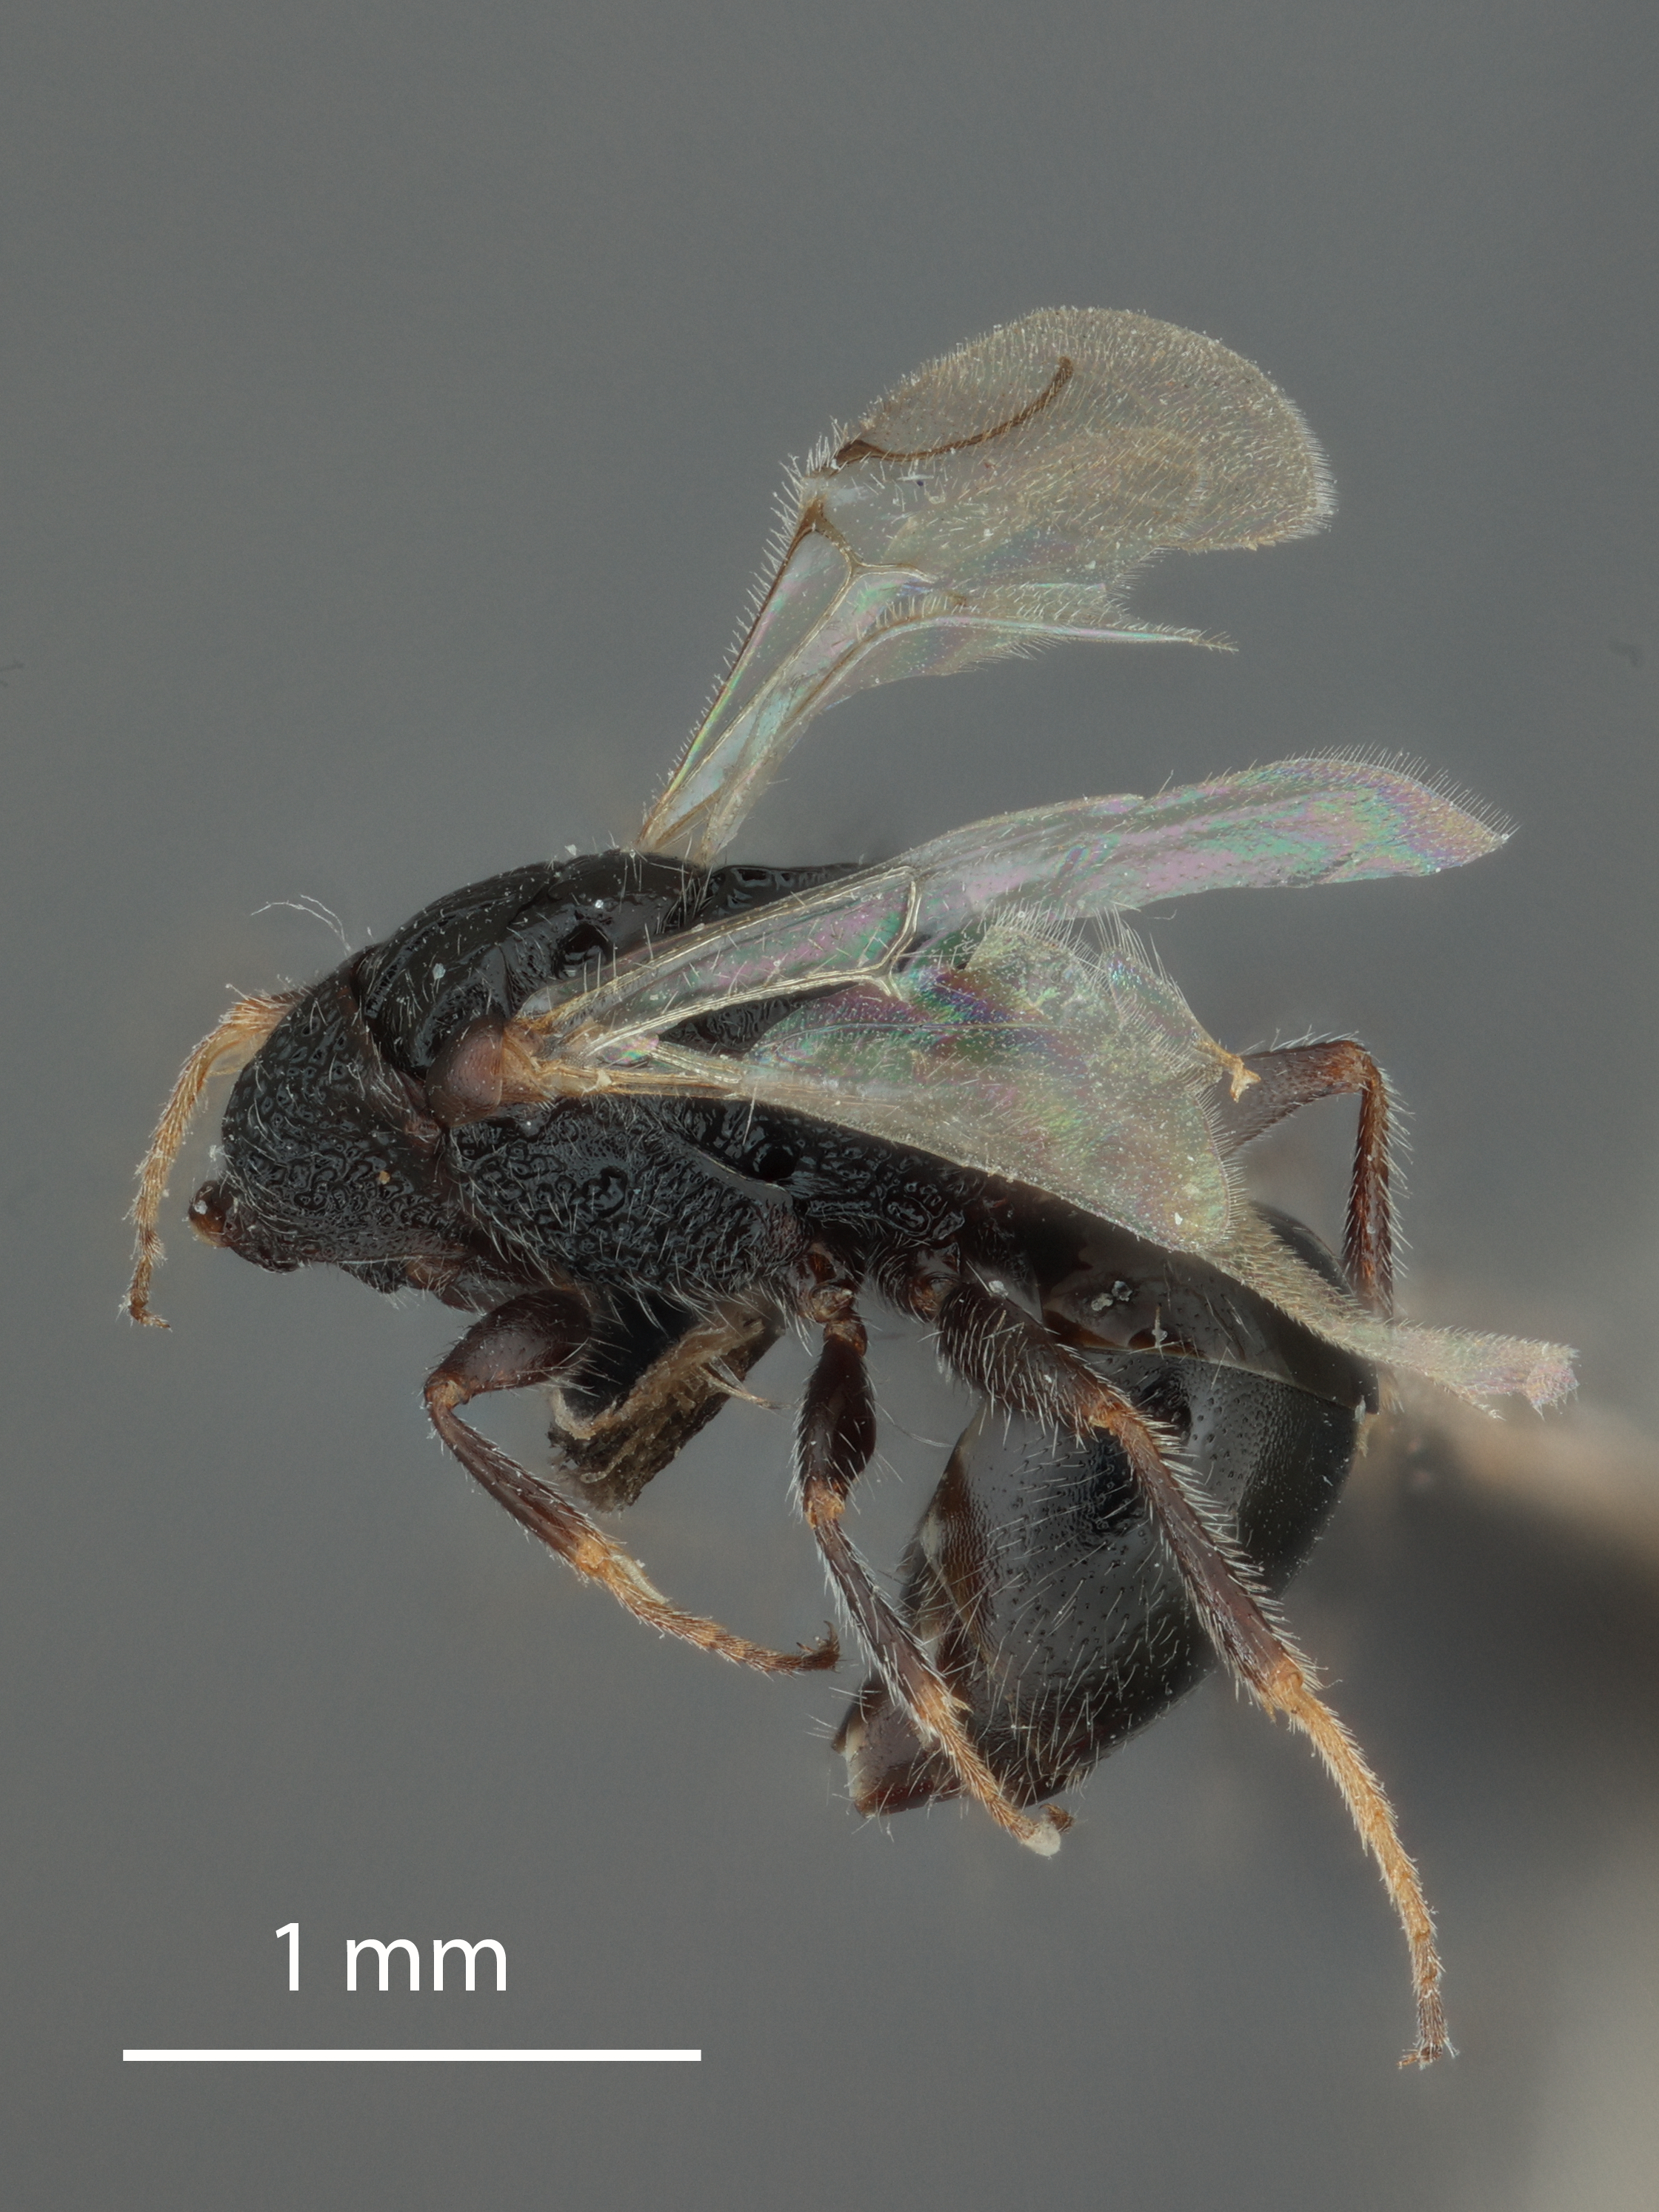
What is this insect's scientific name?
Heterocoelia granulata
